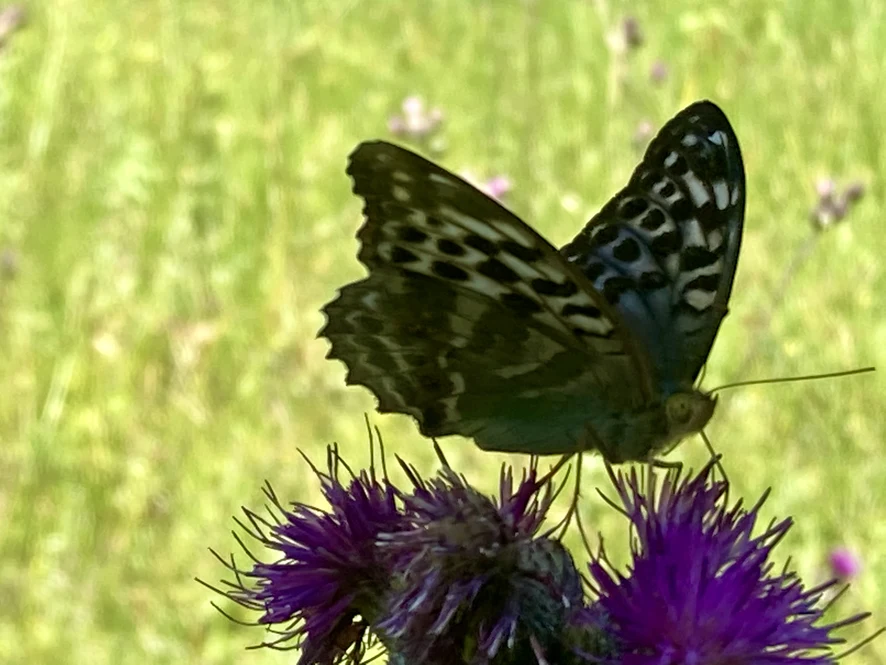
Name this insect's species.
Argynnis paphia
